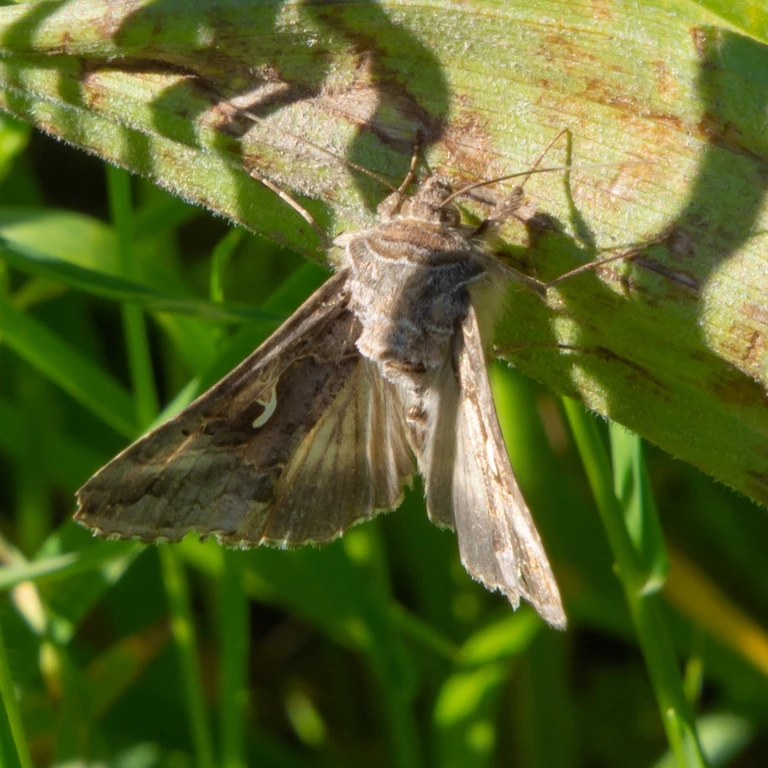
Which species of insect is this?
Autographa gamma
